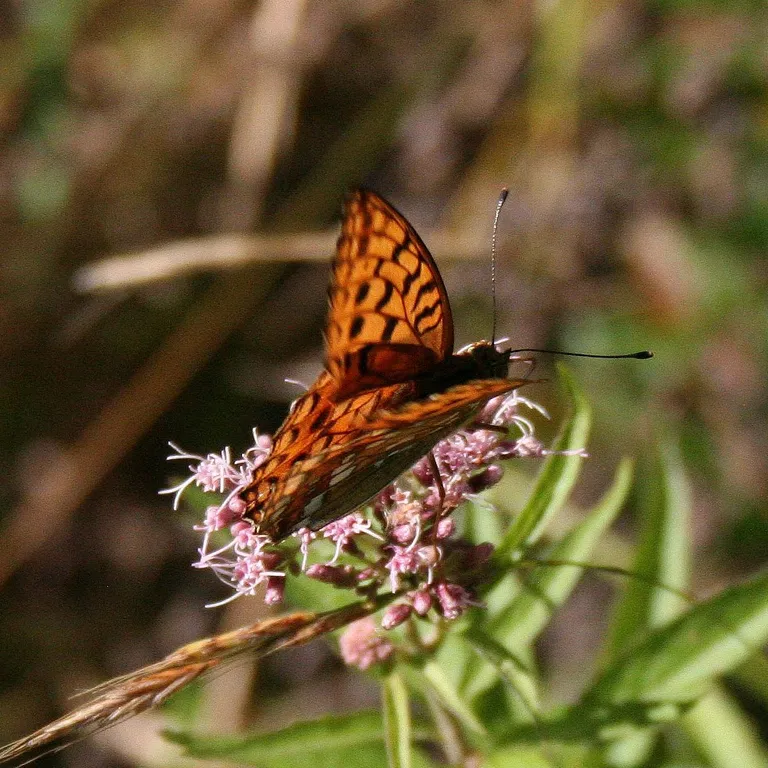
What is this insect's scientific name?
Fabriciana adippe
